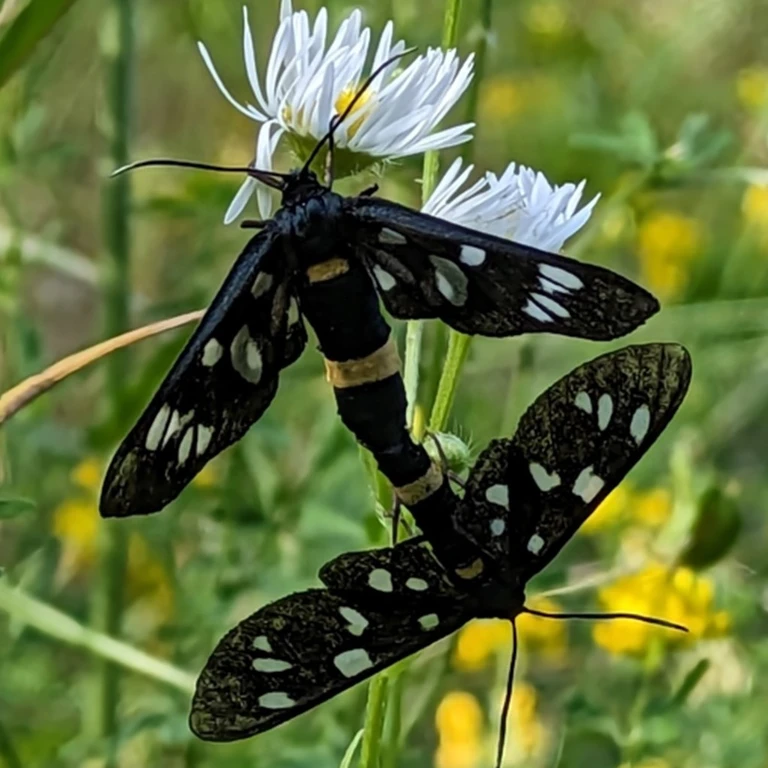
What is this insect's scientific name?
Amata phegea
